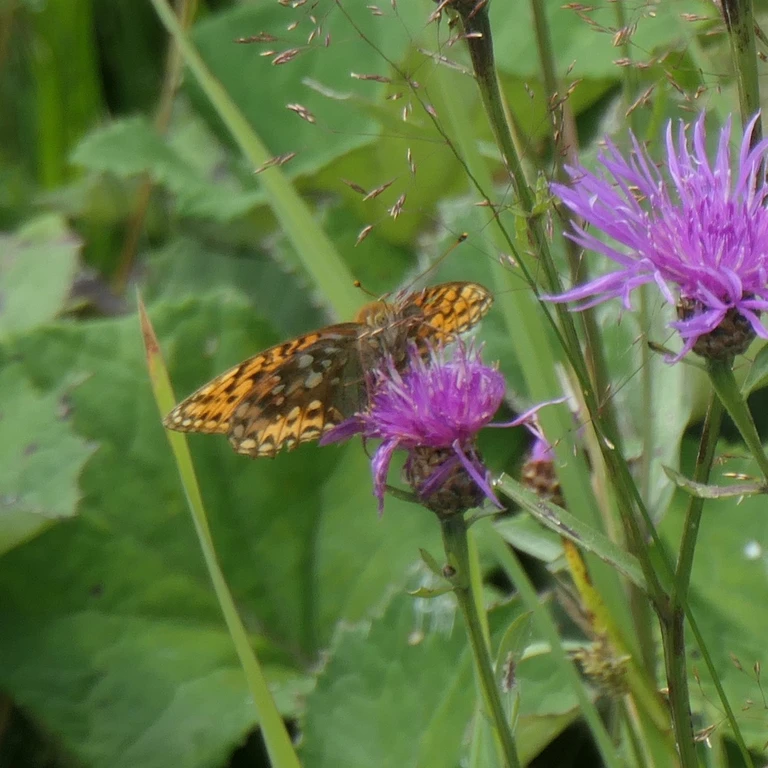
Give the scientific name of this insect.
Speyeria aglaja
